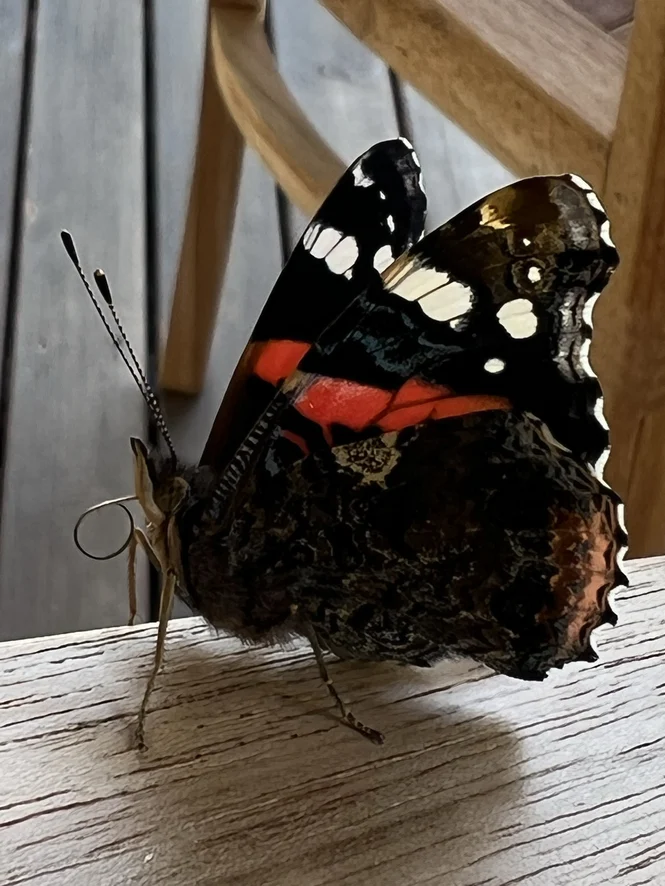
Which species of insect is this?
Vanessa atalanta
